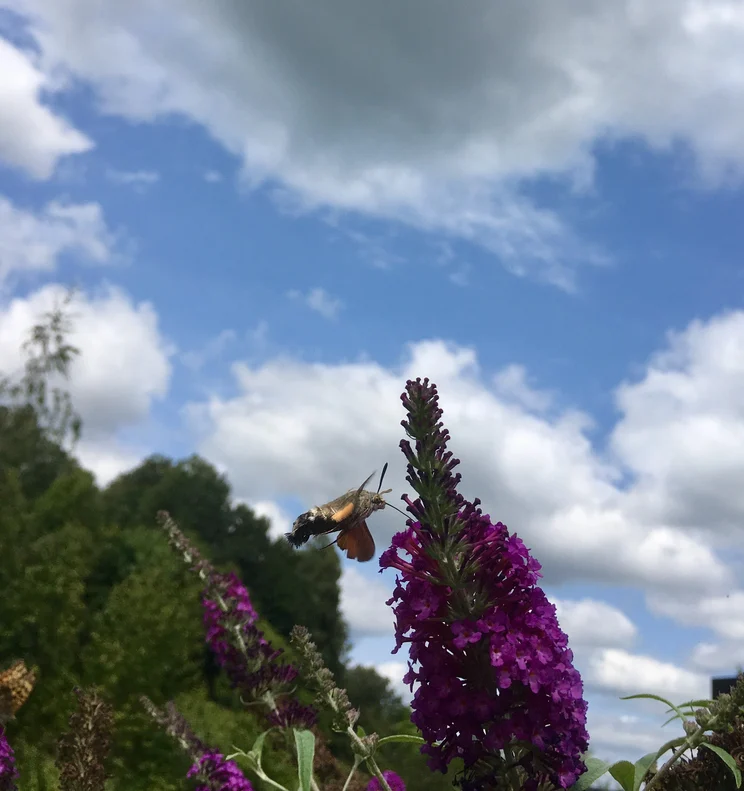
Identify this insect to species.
Macroglossum stellatarum
